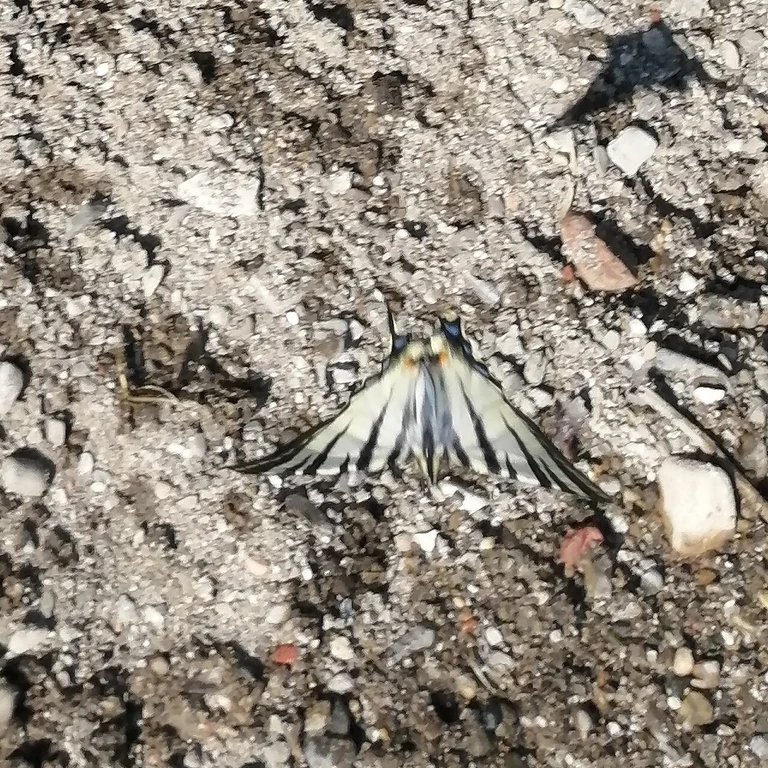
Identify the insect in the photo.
Iphiclides podalirius
